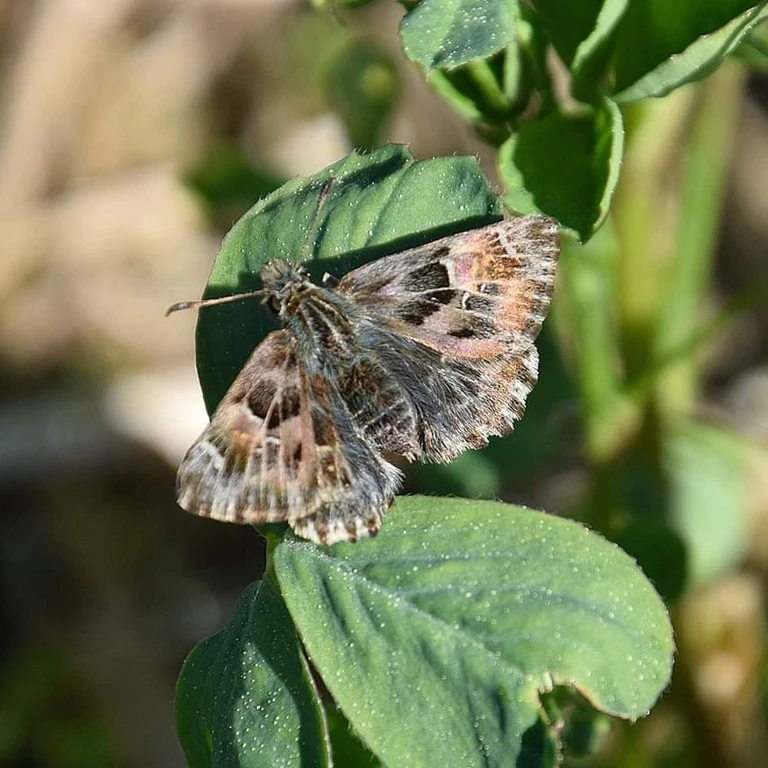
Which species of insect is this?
Carcharodus alceae
